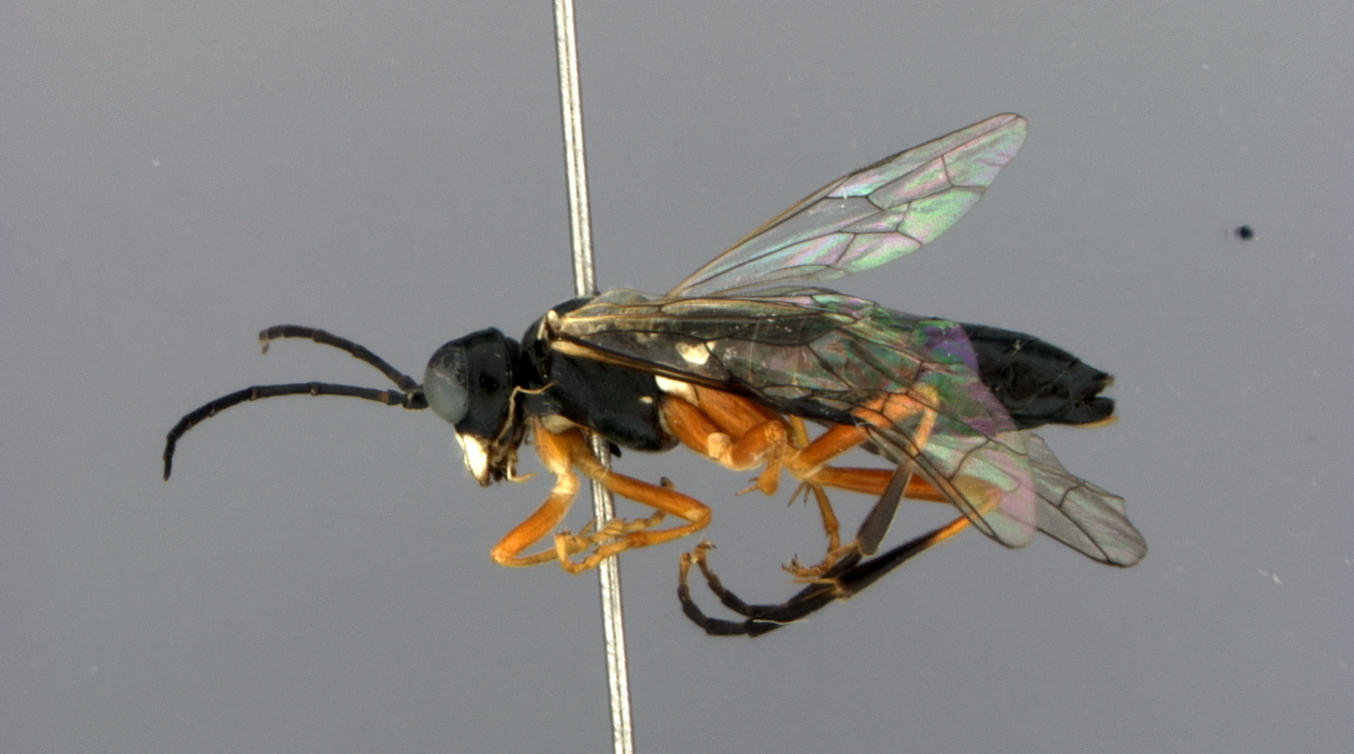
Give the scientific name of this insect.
Tenthredo applachia
